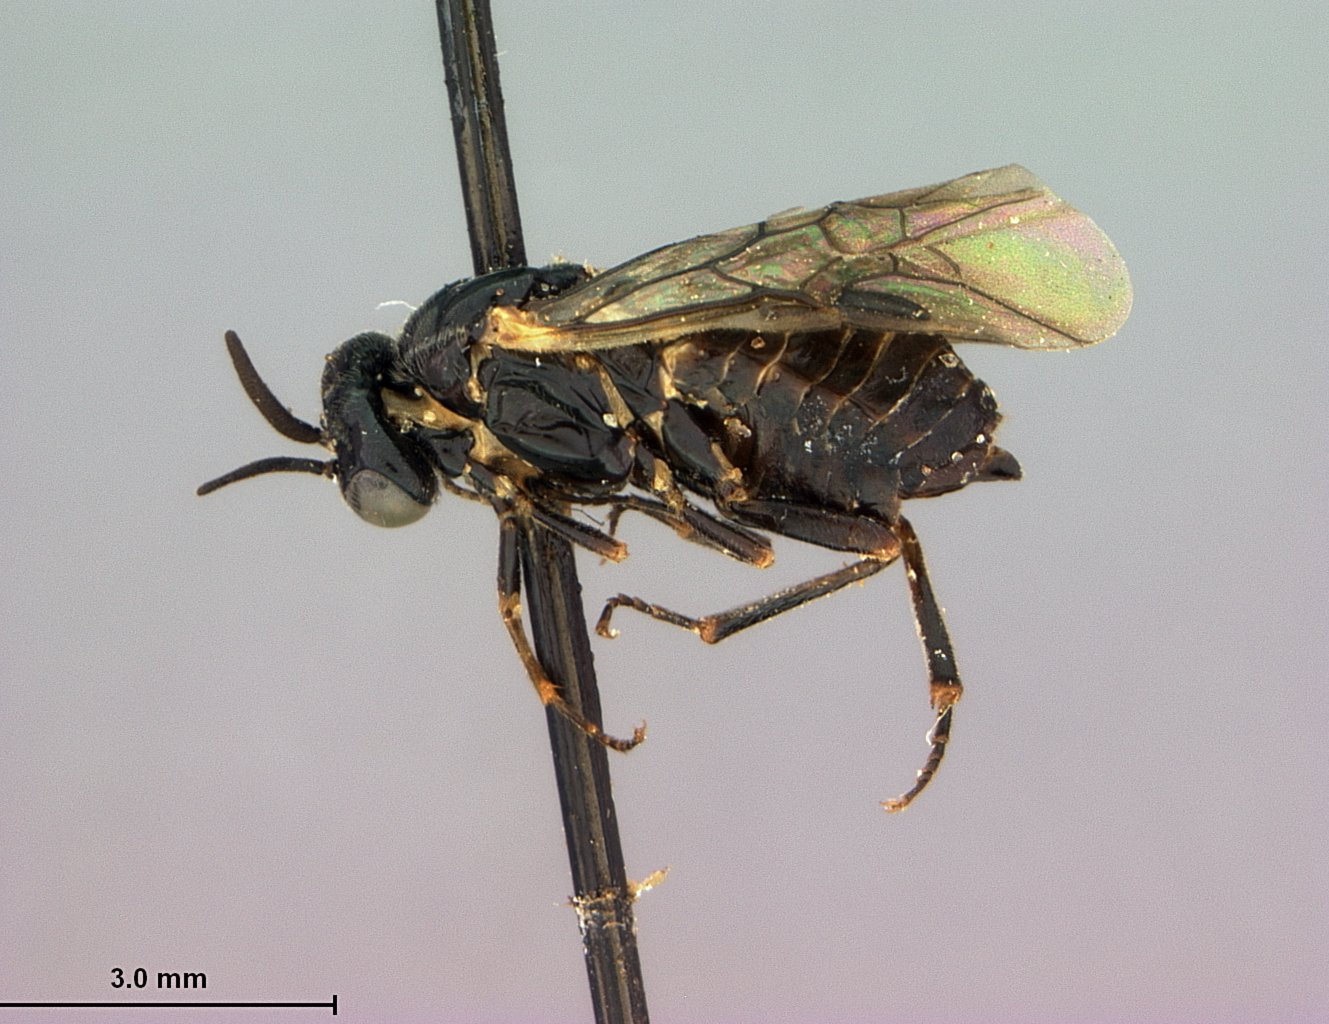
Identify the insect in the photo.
Sphacophilus memmonius
